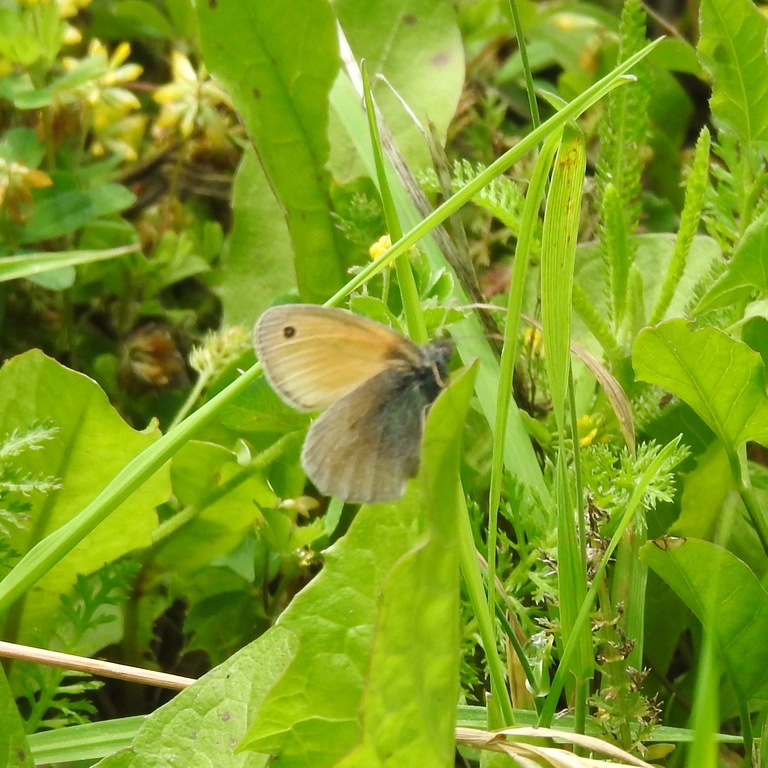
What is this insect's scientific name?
Coenonympha pamphilus
